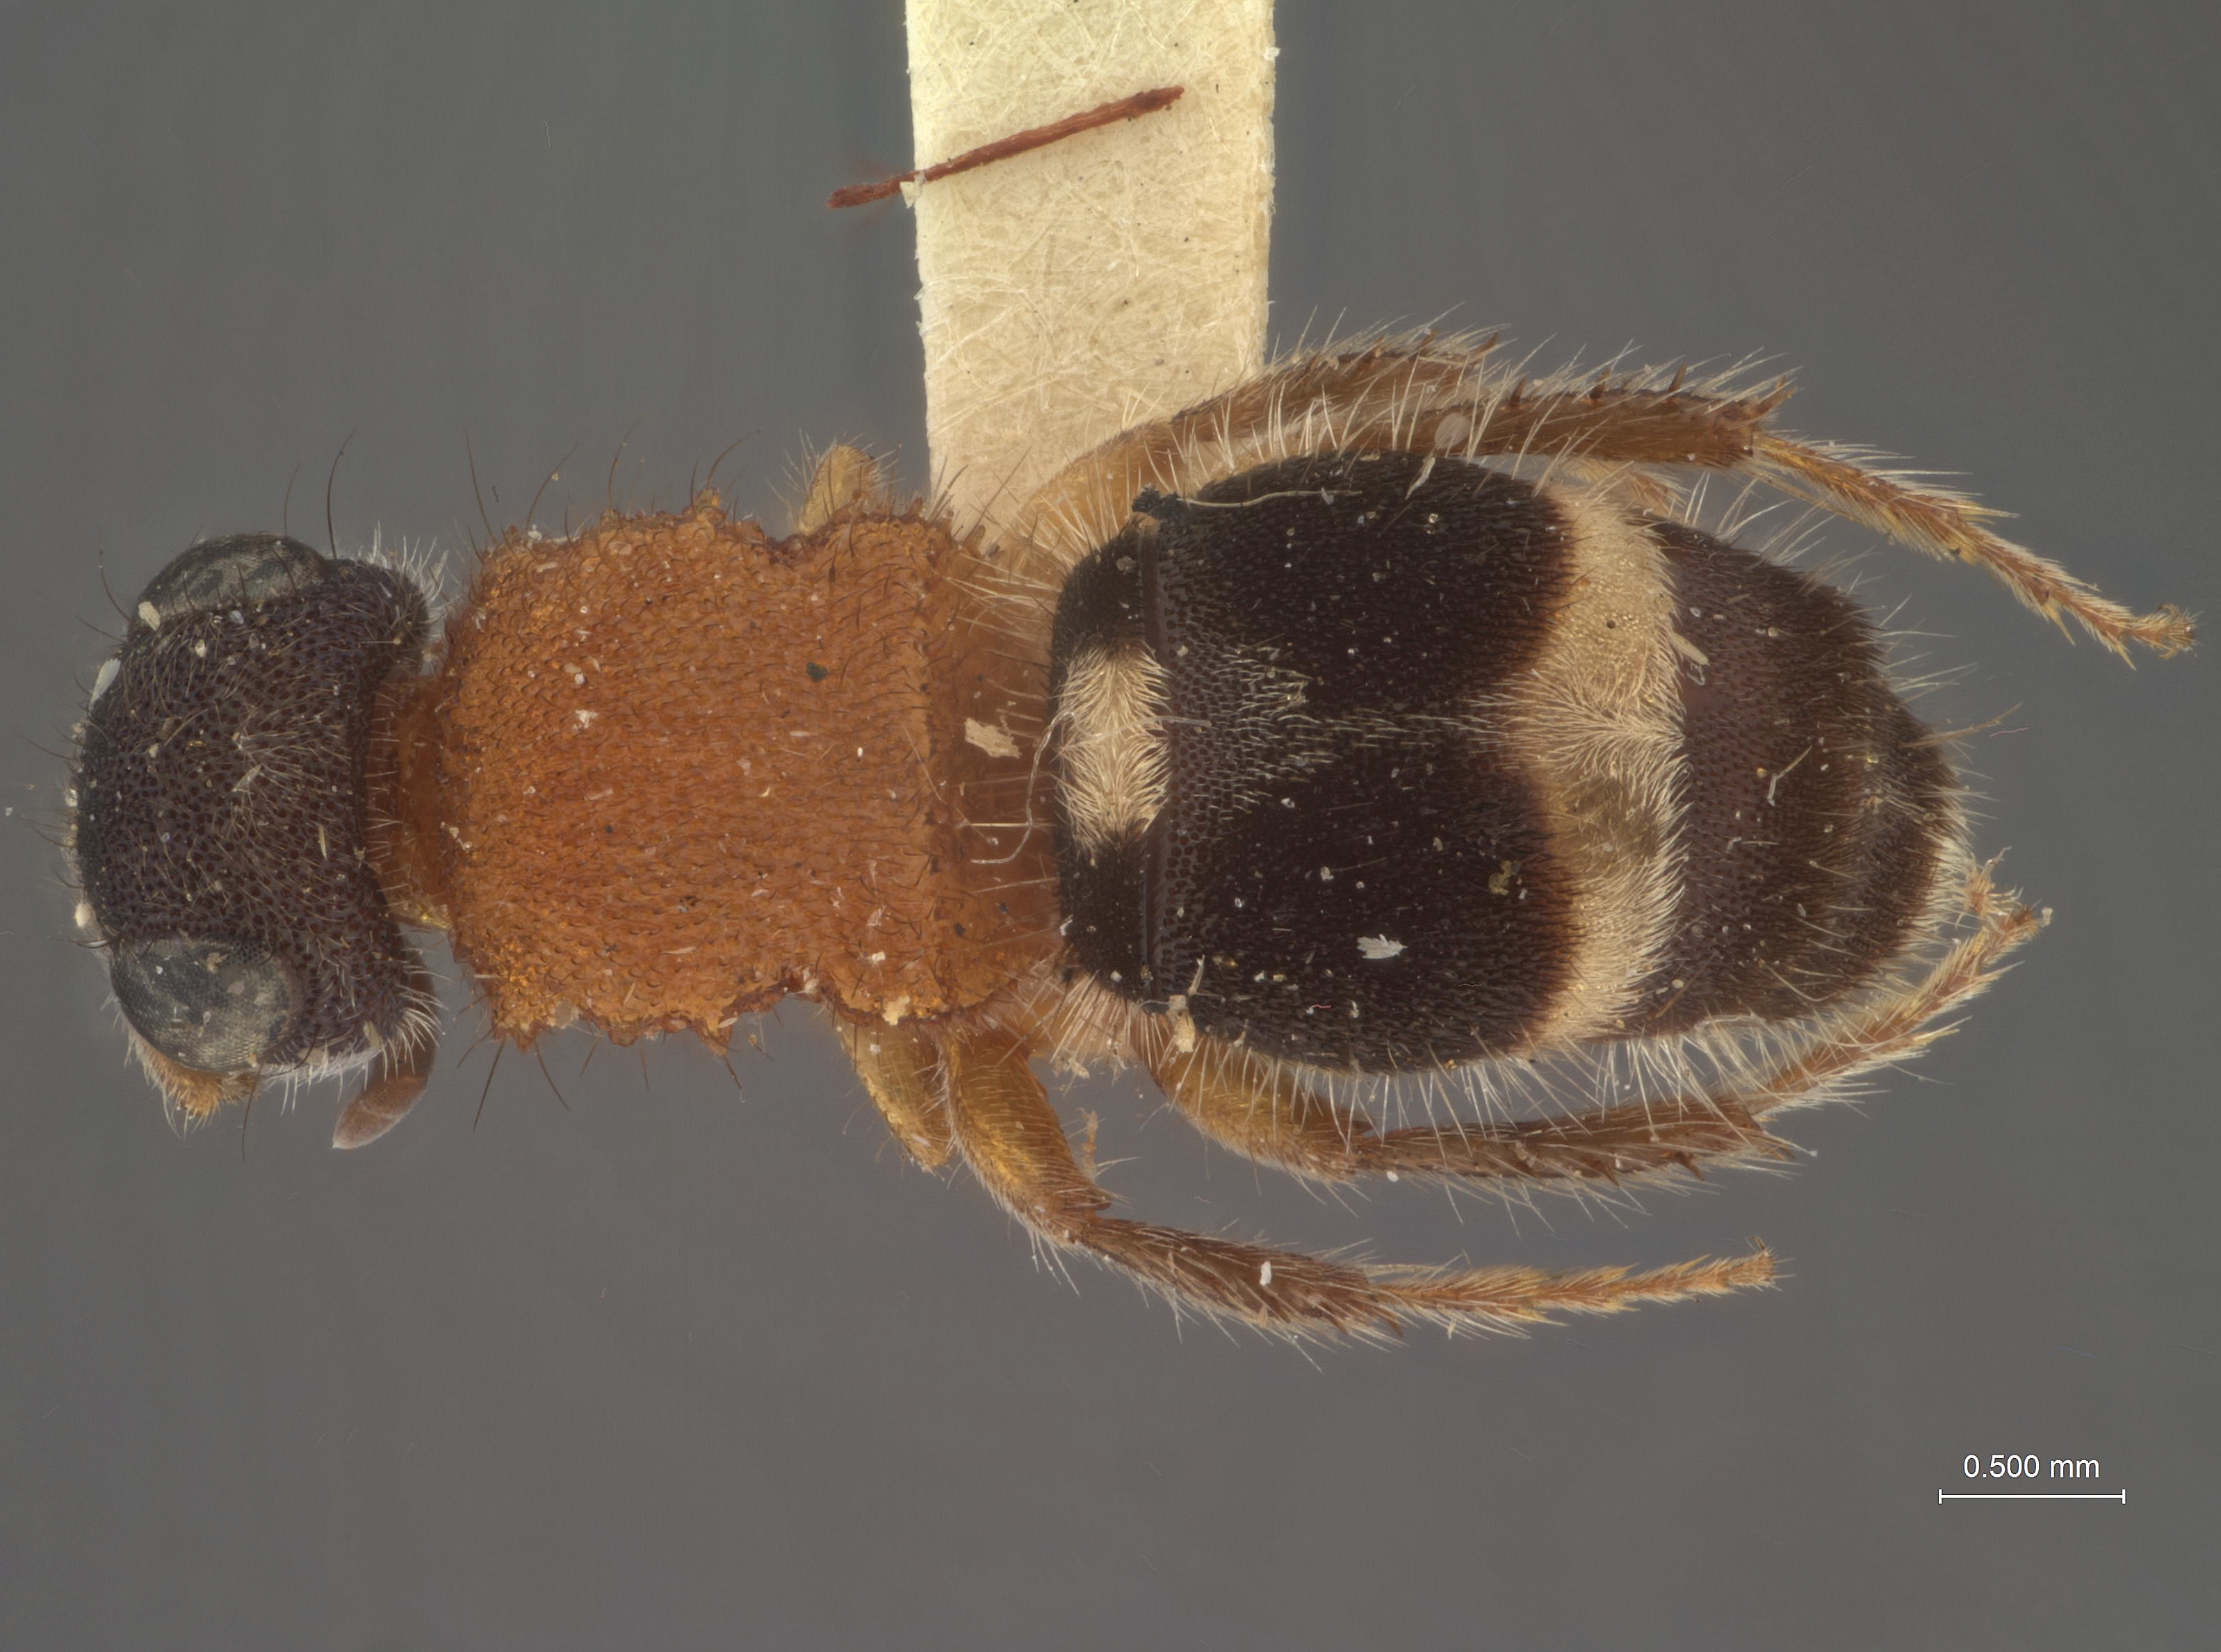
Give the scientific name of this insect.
Squamulotilla oblectabilis
